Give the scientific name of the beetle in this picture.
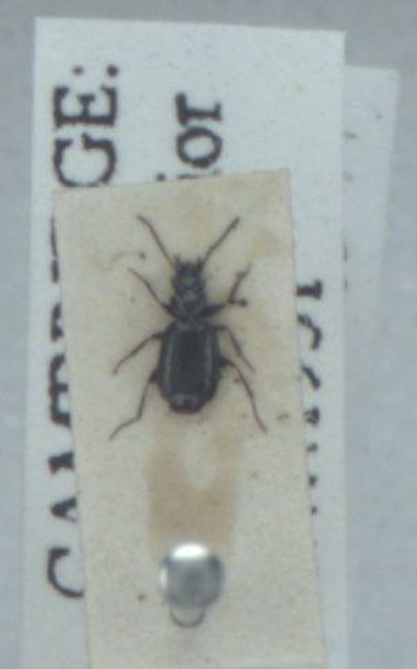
Syntomus truncatellus
